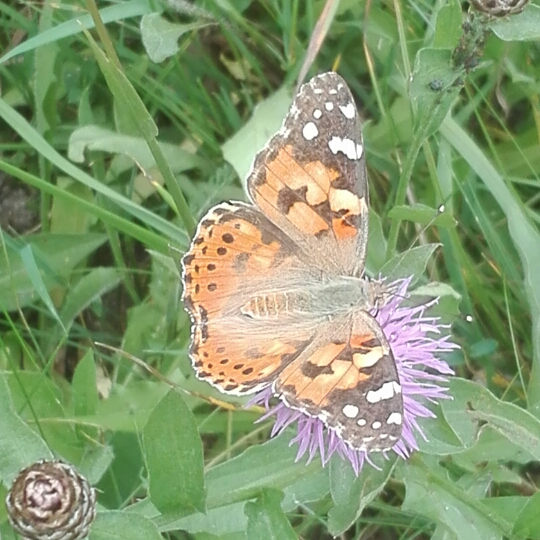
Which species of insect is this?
Vanessa cardui
